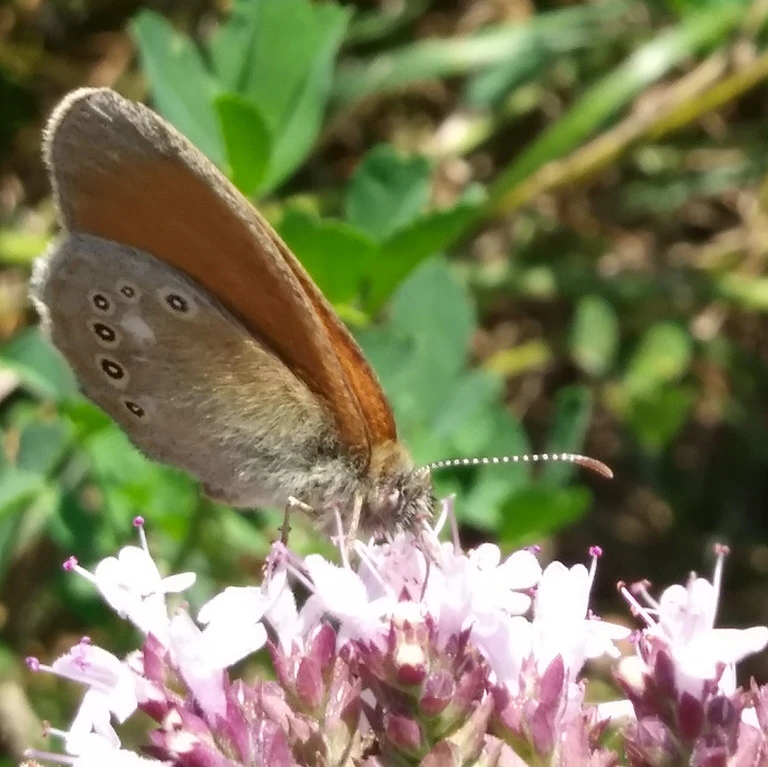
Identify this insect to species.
Coenonympha glycerion (also Coenonympha iphis)
